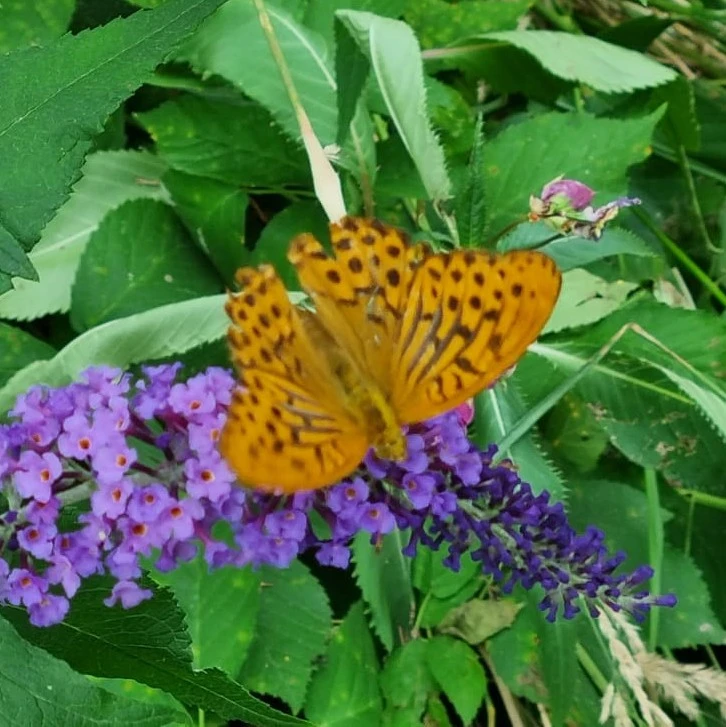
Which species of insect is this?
Argynnis paphia
